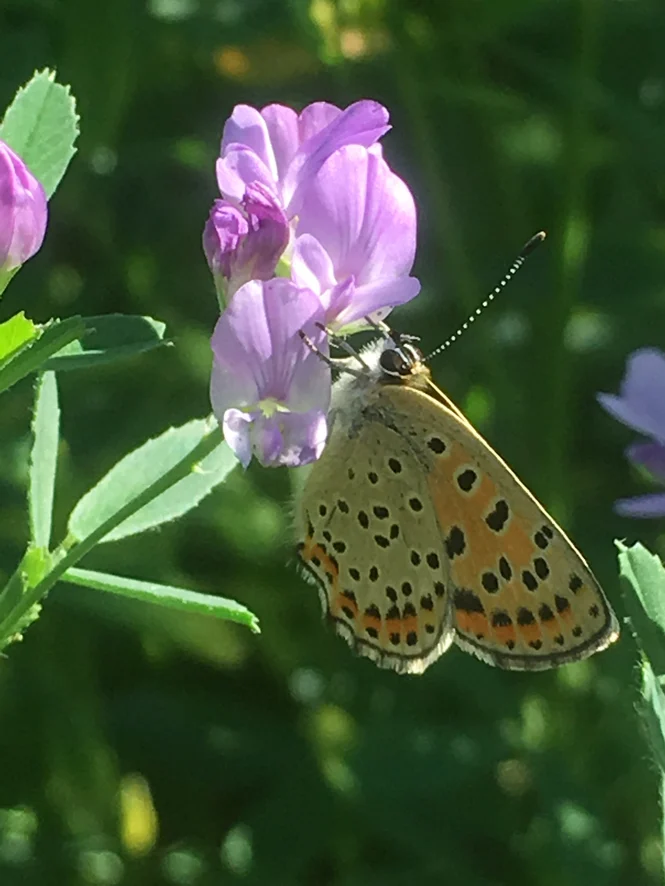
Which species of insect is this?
Lycaena tityrus (also Loweia tityrus)
